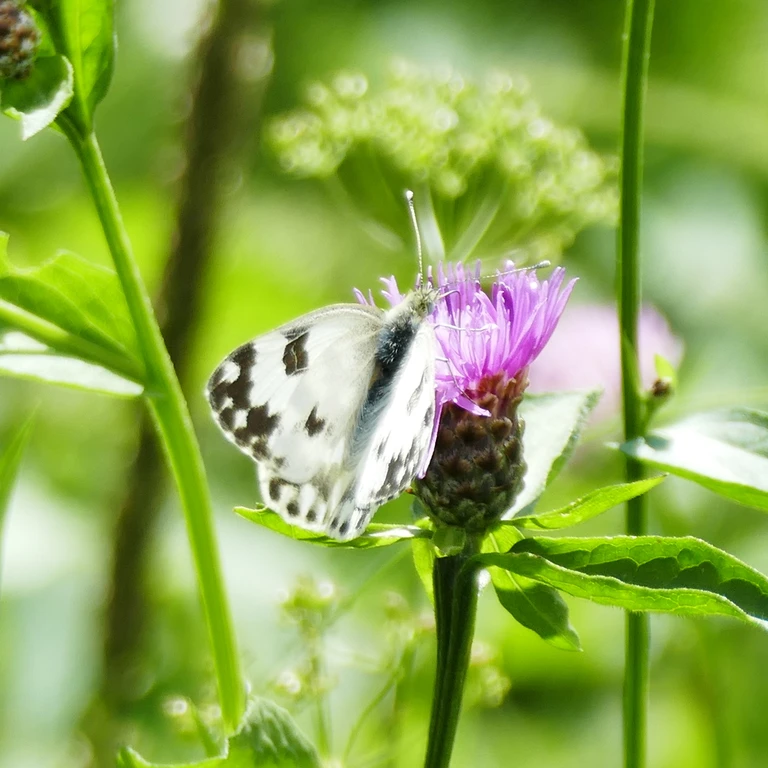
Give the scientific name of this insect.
Pontia edusa
